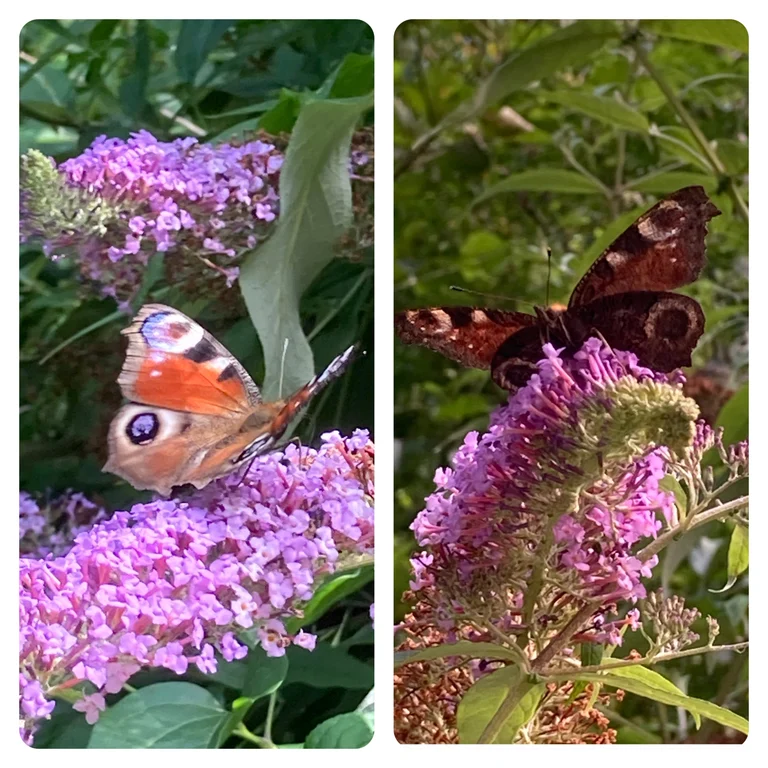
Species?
Aglais io
